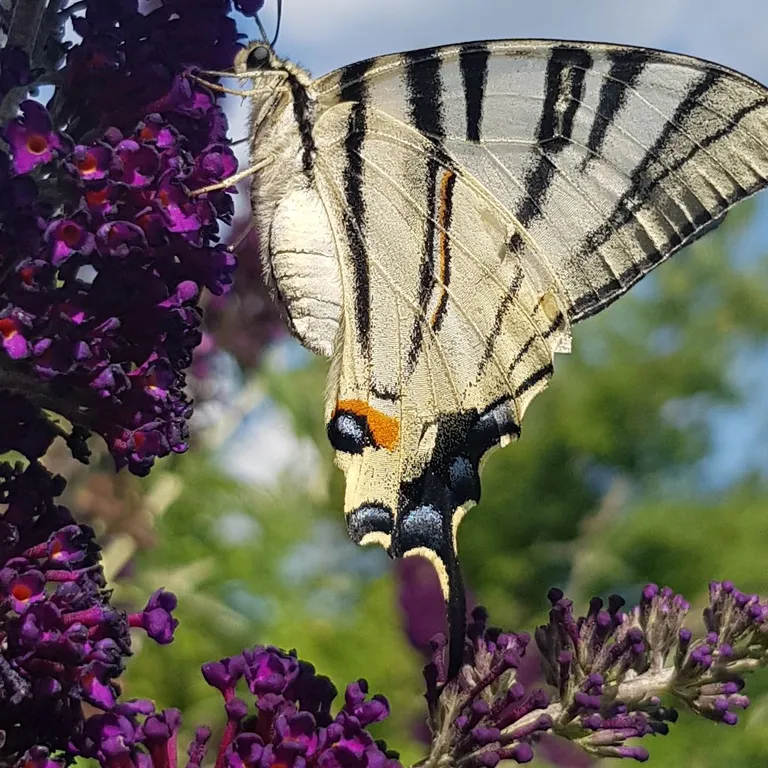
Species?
Iphiclides podalirius
